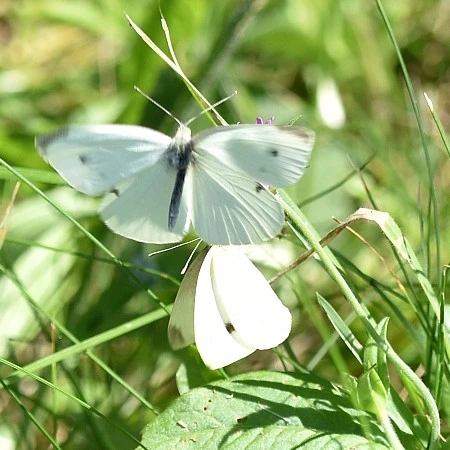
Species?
Pieris rapae
